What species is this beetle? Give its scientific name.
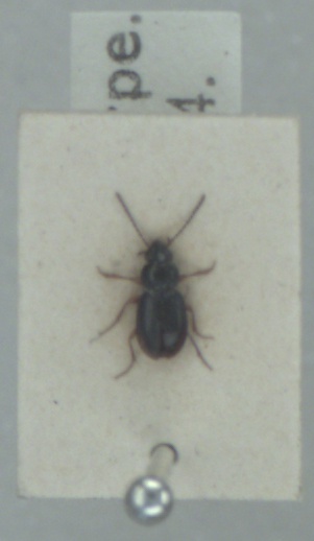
Bembidion mannerheimii
